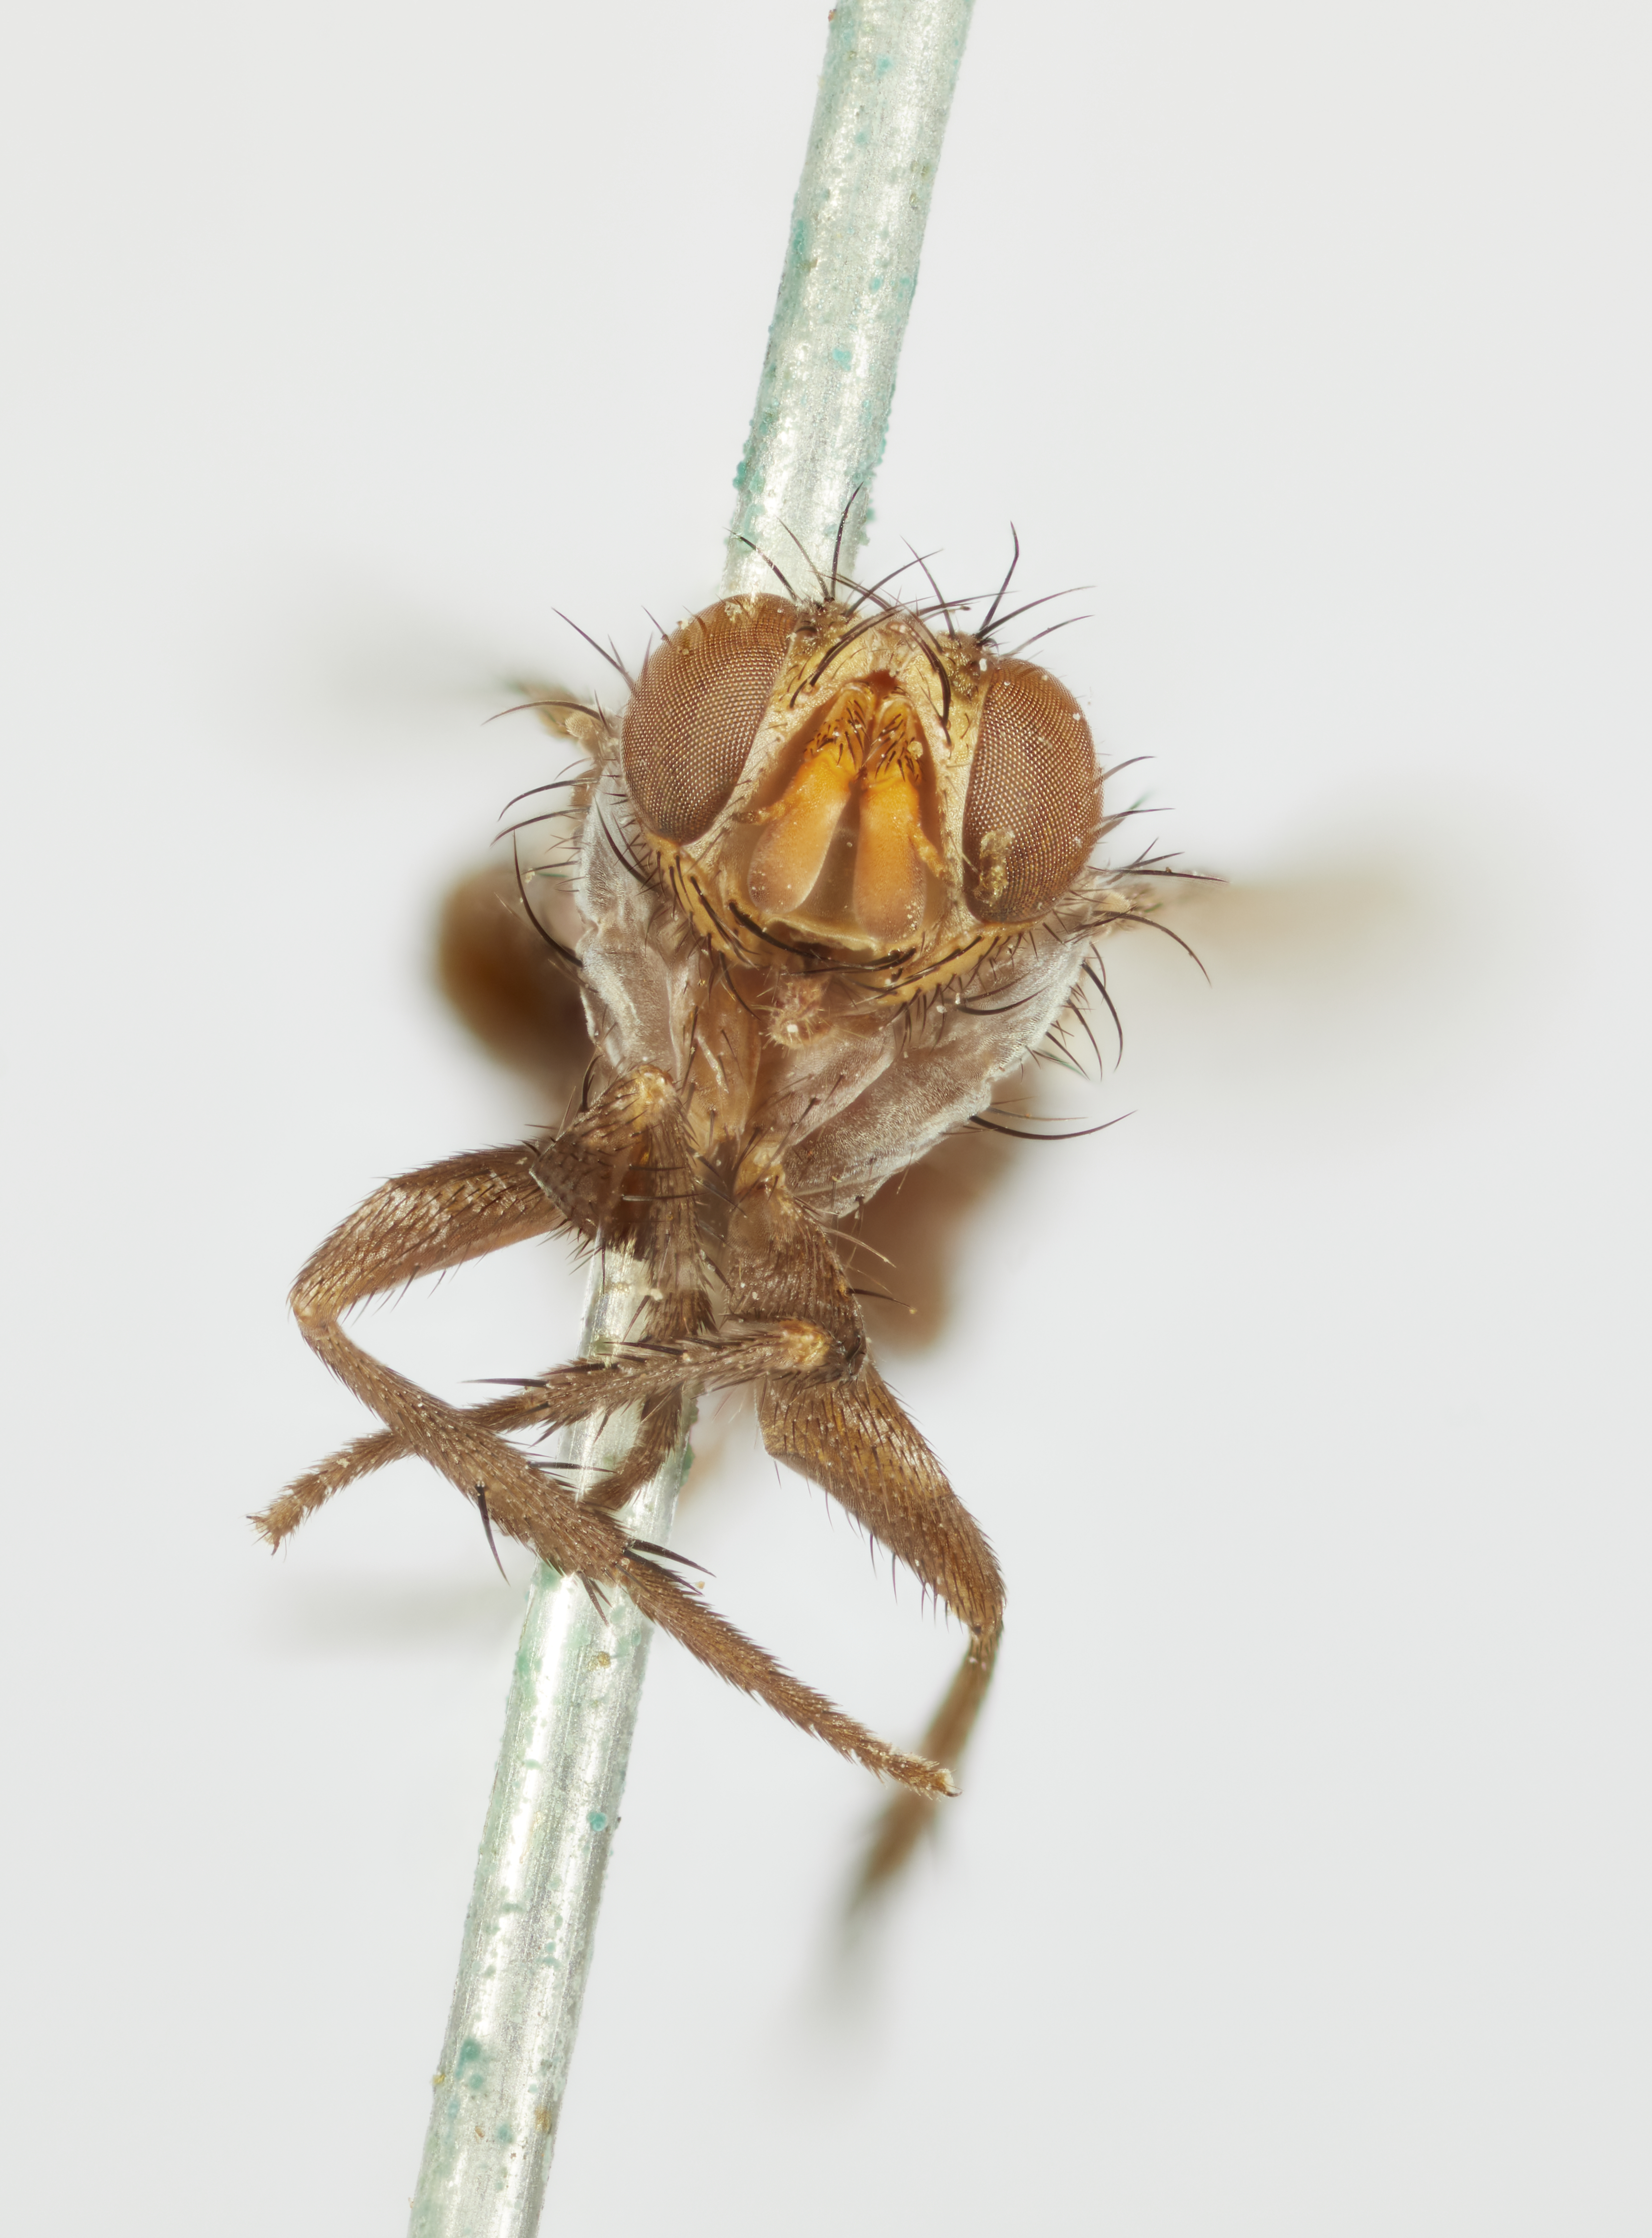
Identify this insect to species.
Parkerella parva
